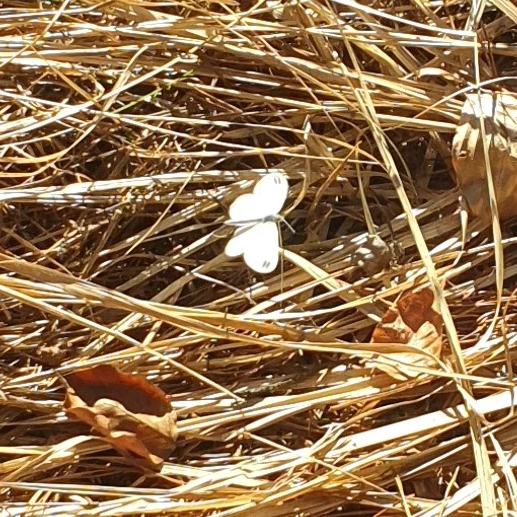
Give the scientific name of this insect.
Leptidea sinapis/juvernica
